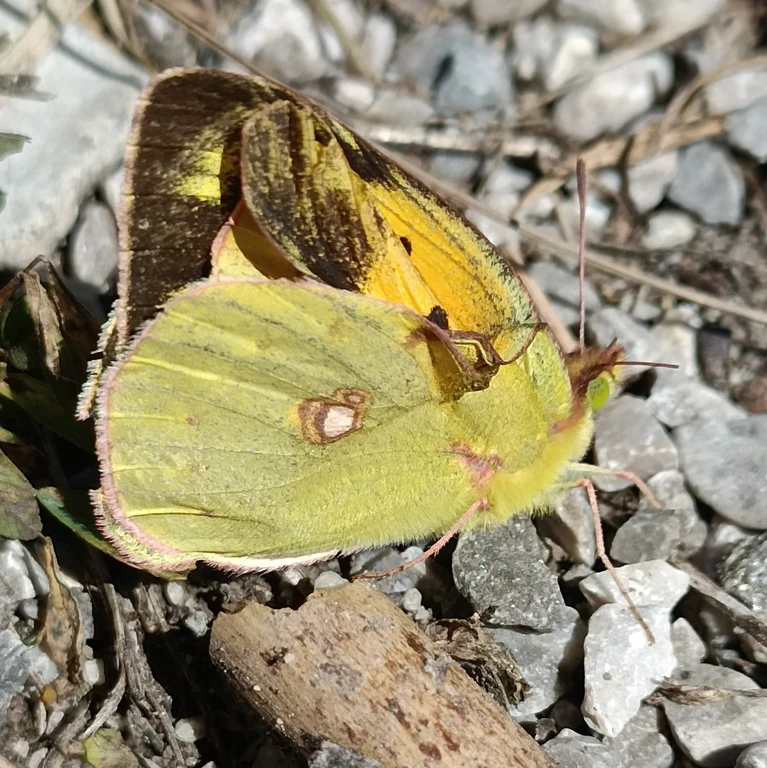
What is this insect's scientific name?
Colias croceus
